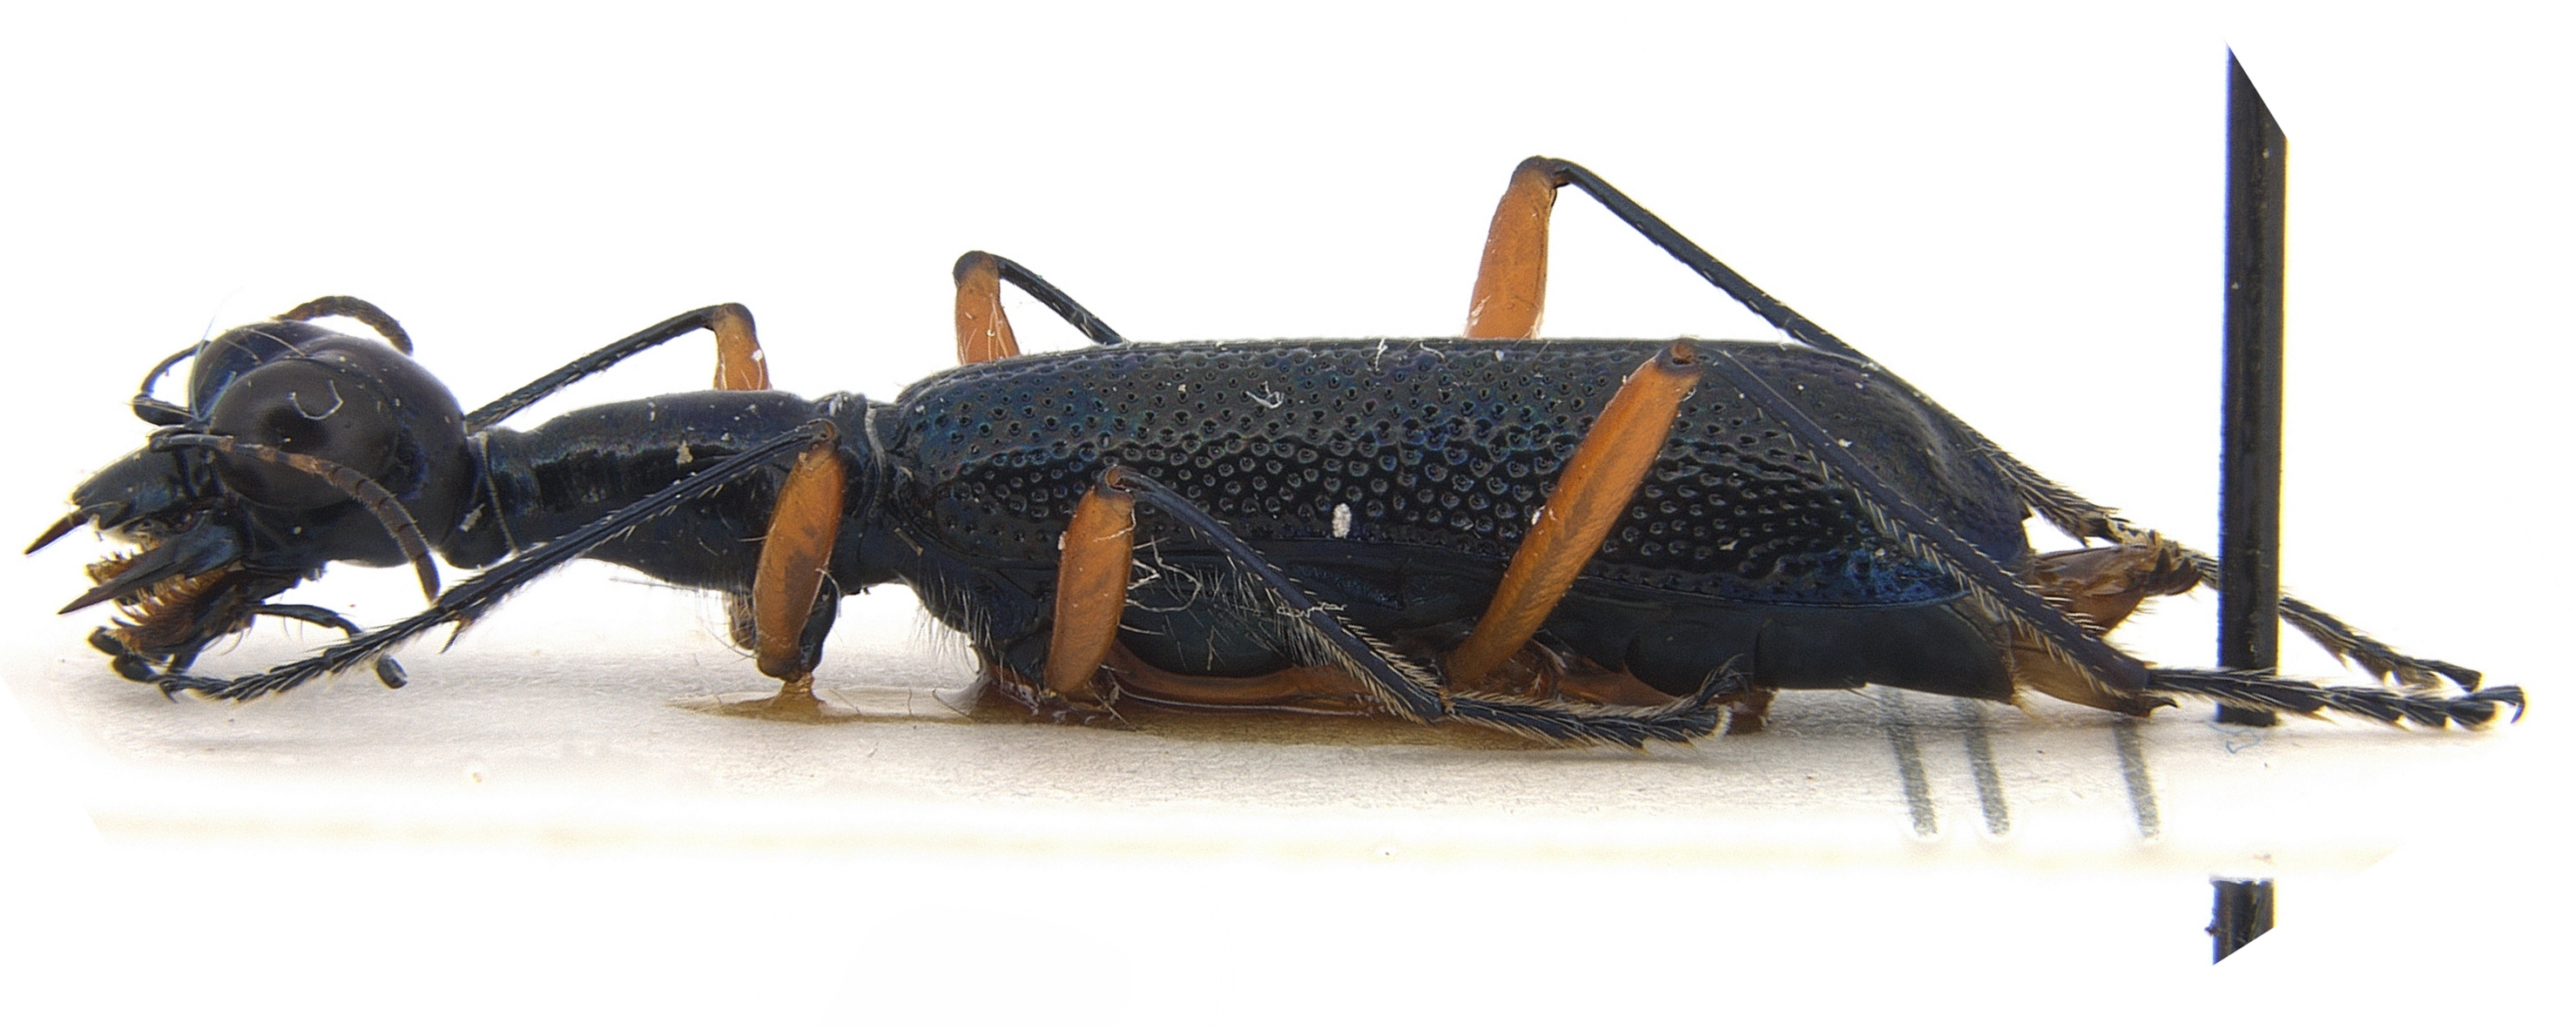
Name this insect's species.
Neocollyris bonelli
